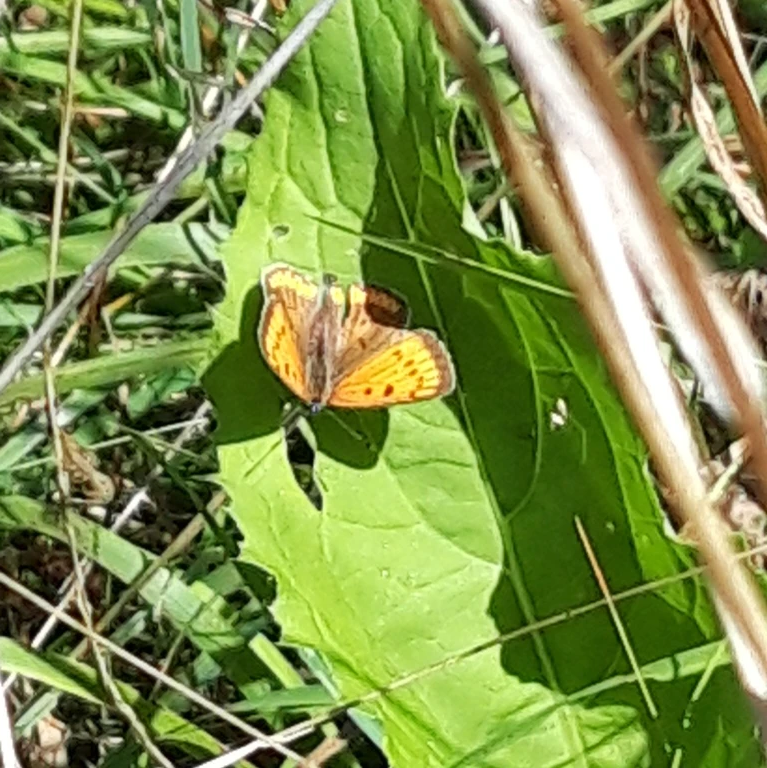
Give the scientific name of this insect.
Lycaena dispar
